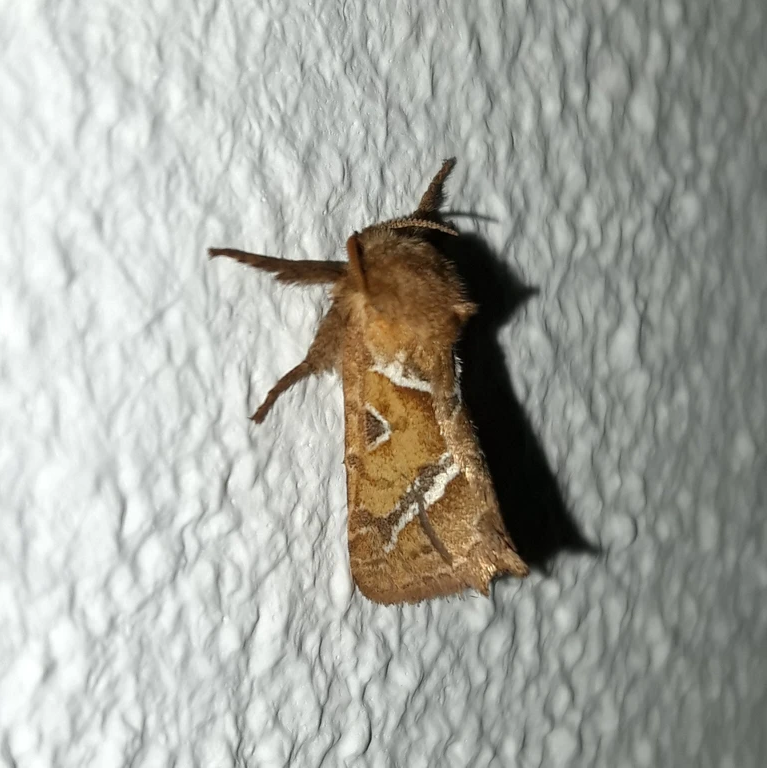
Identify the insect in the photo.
Triodia sylvina
